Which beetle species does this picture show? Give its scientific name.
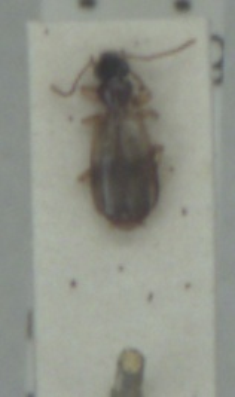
Philorhizus notatus
